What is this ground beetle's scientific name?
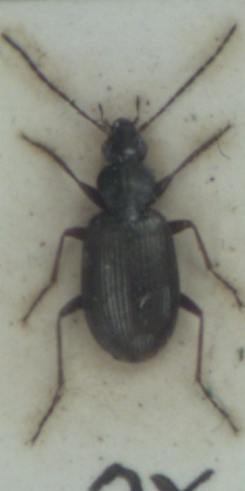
Agonum micans
